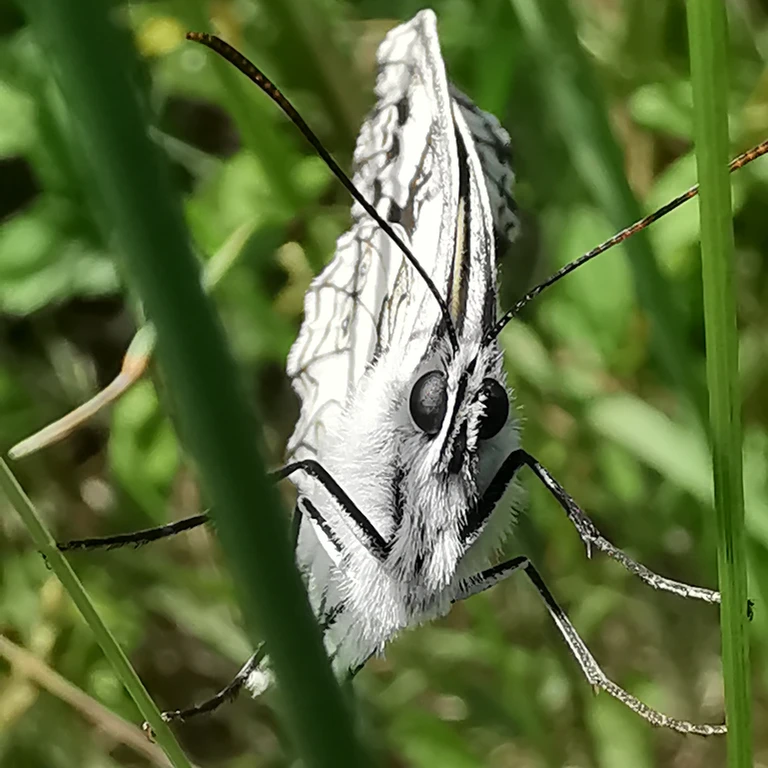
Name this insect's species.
Melanargia galathea
